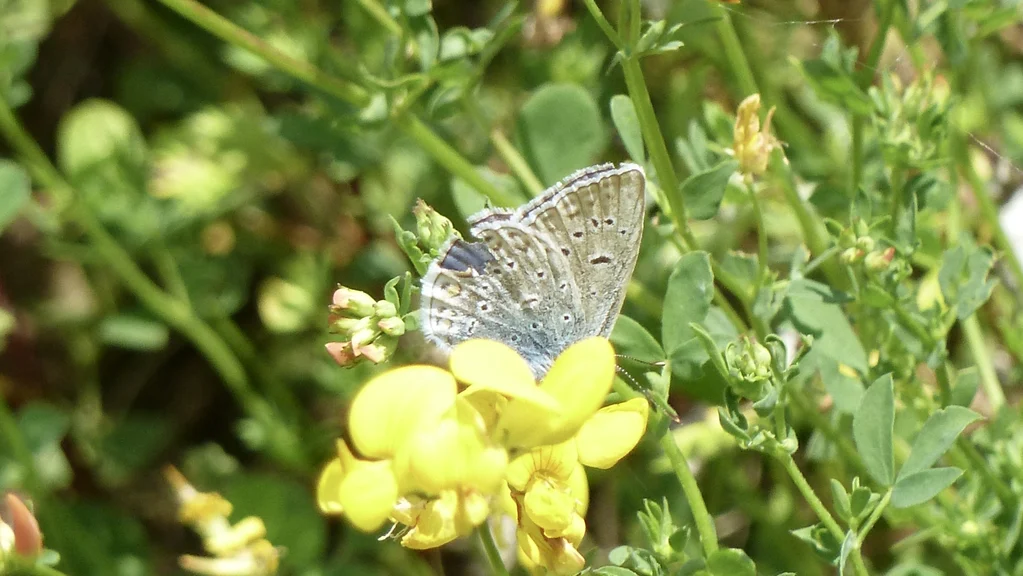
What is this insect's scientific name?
Polyommatus icarus
